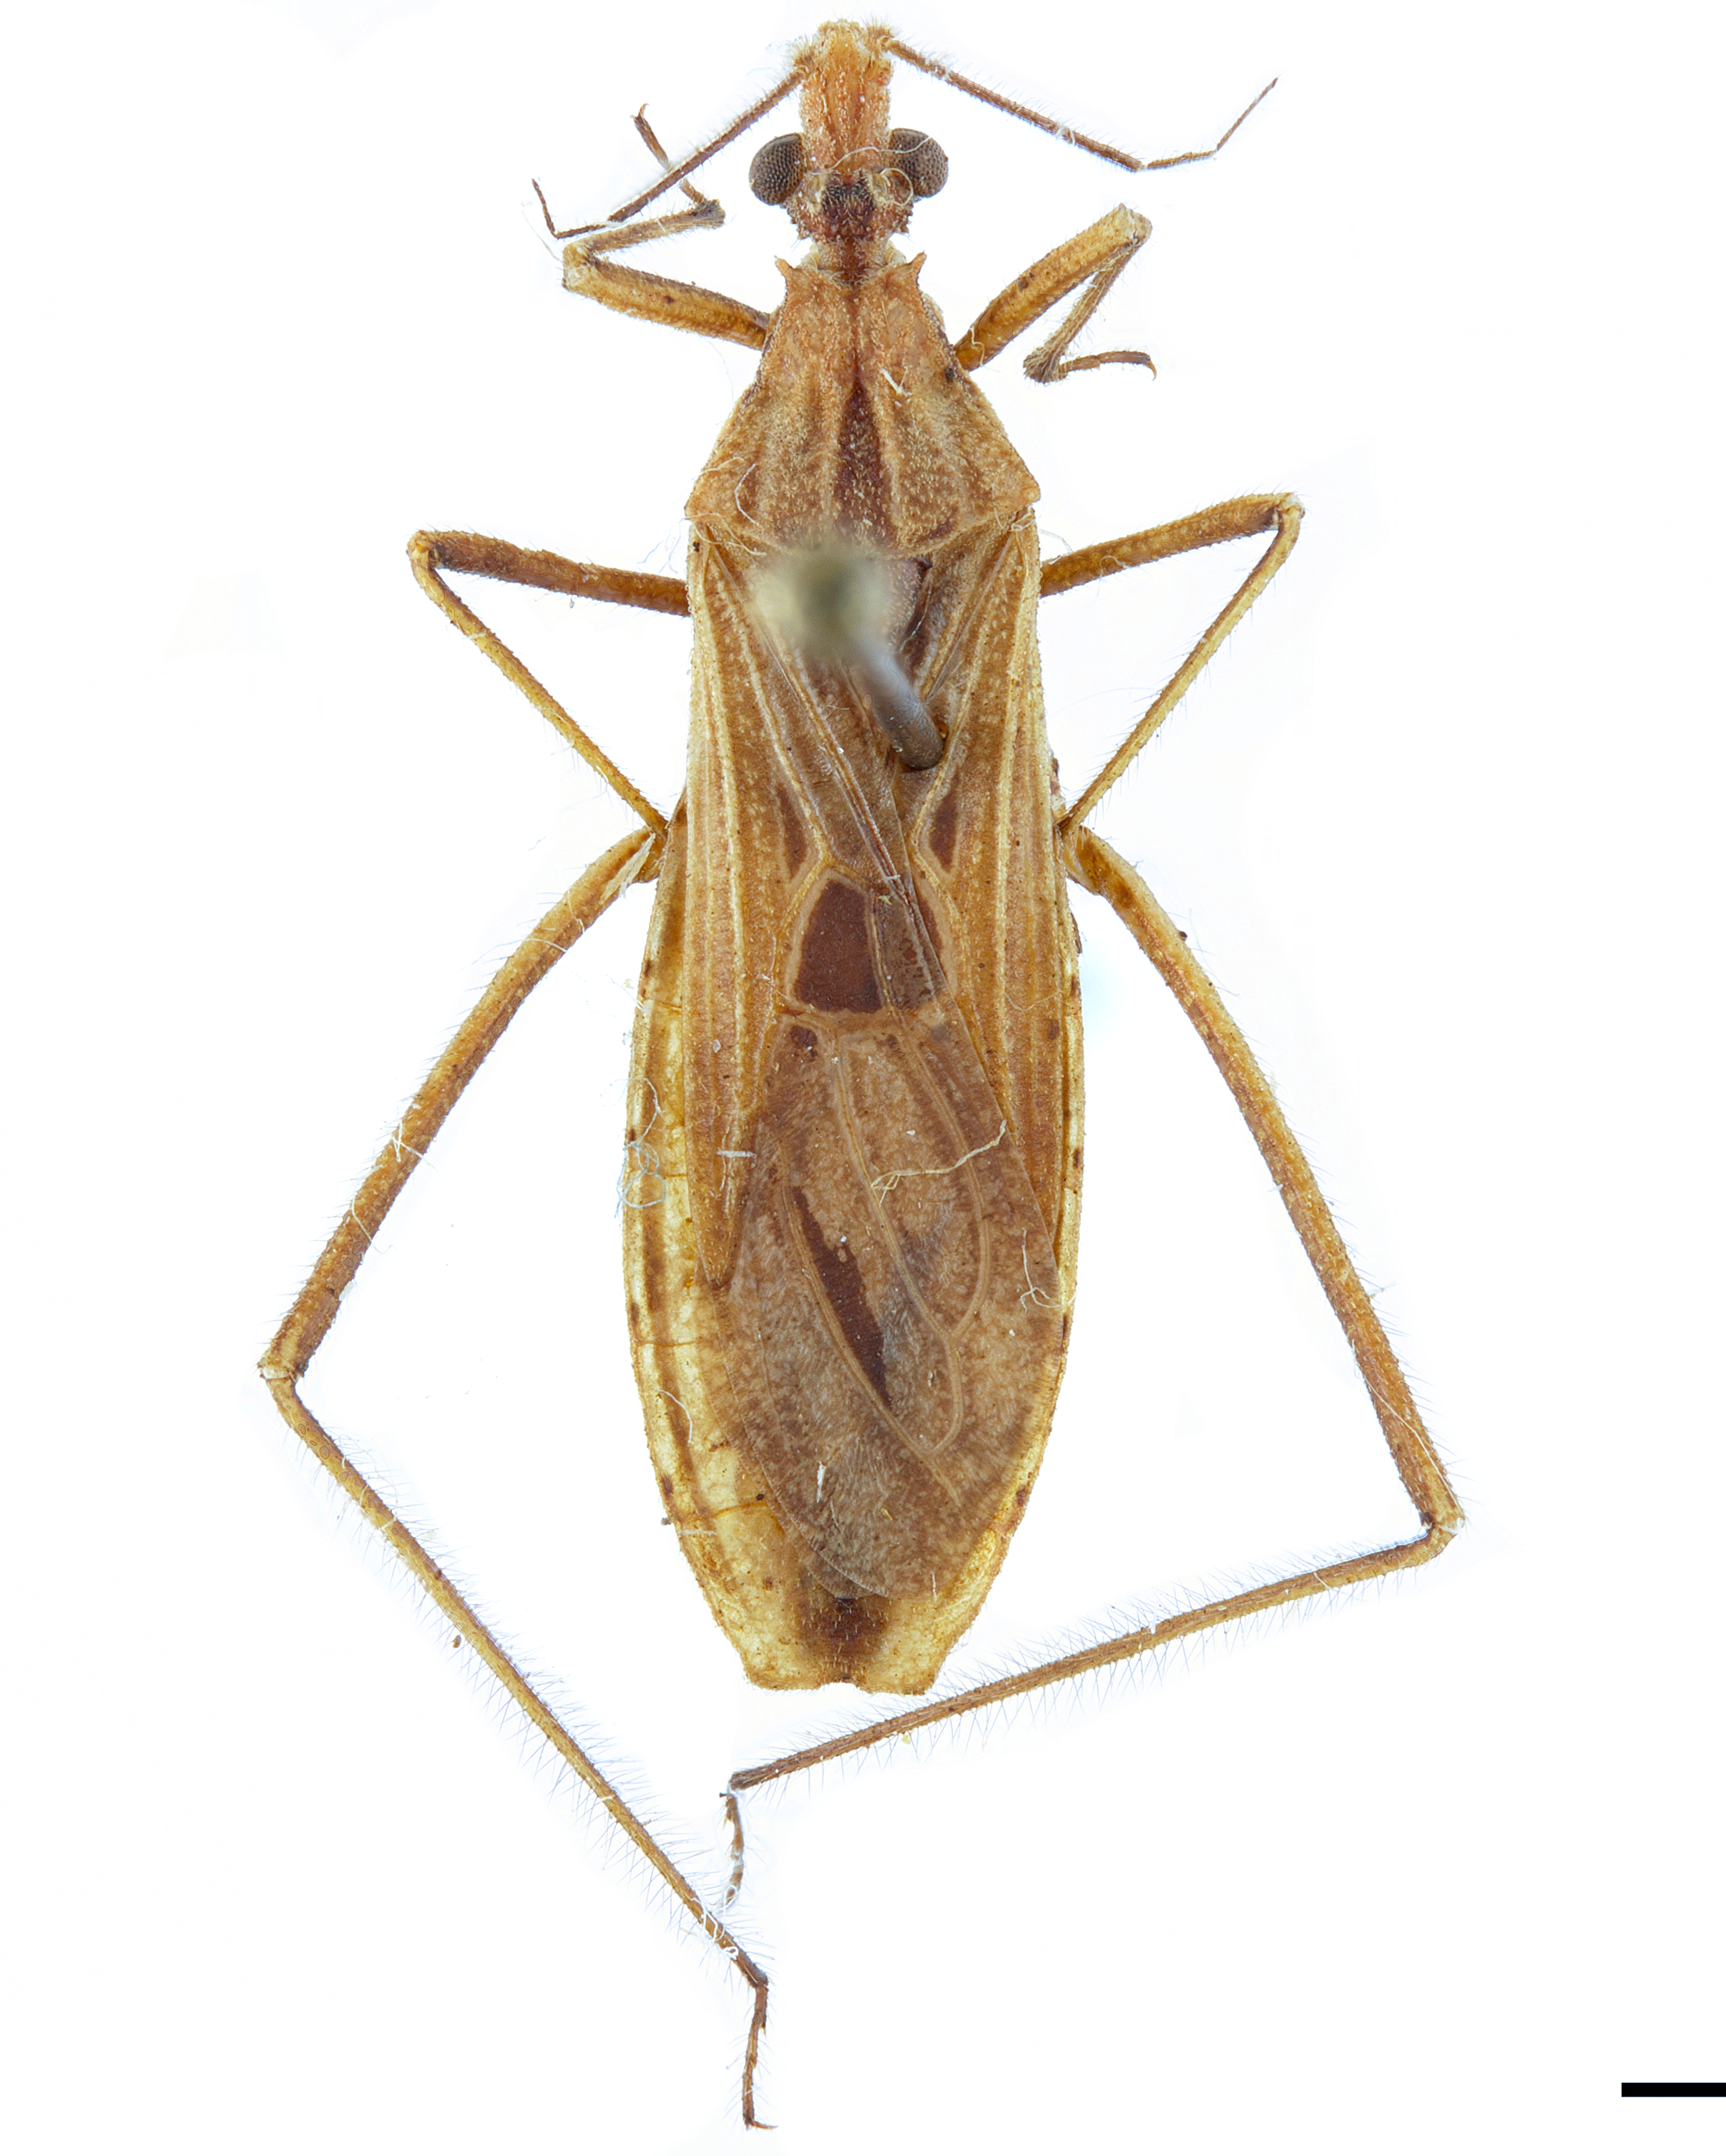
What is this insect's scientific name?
Narvesus dispar
